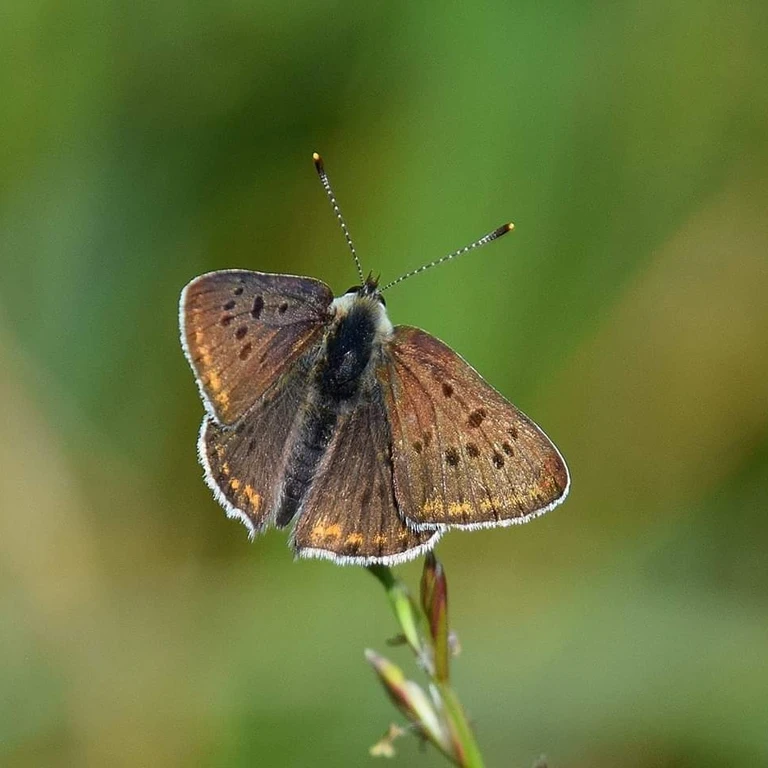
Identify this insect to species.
Lycaena tityrus (also Loweia tityrus)
